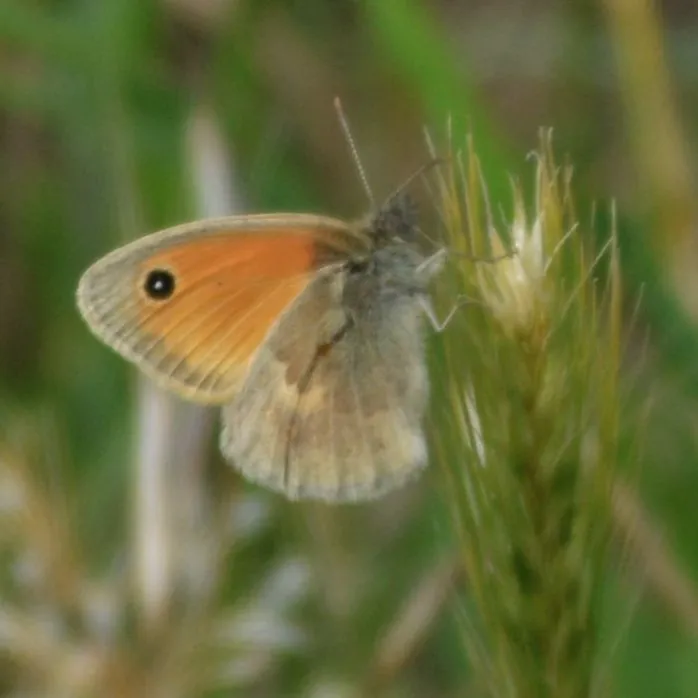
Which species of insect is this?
Coenonympha pamphilus
